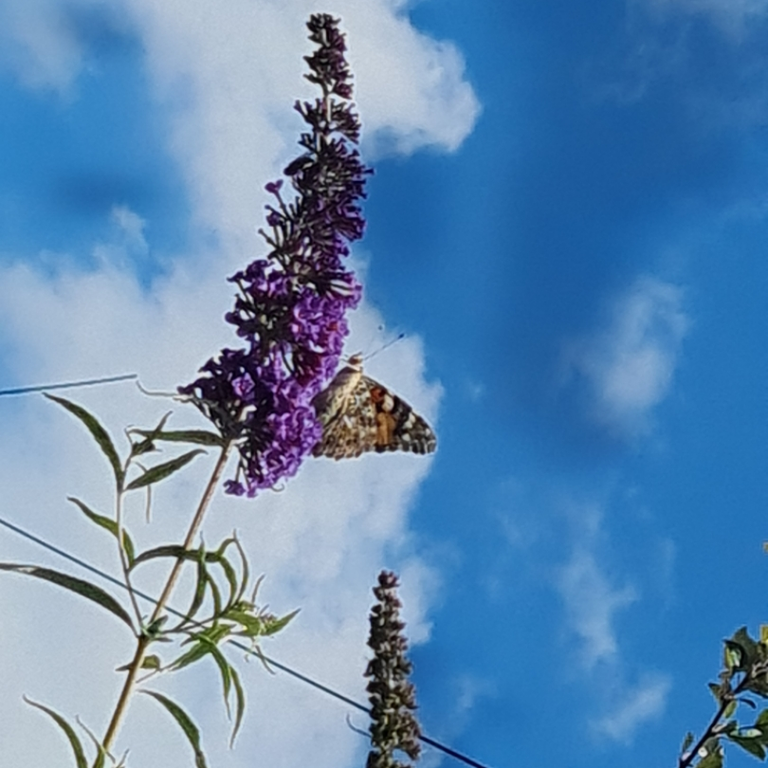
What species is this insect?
Vanessa cardui
